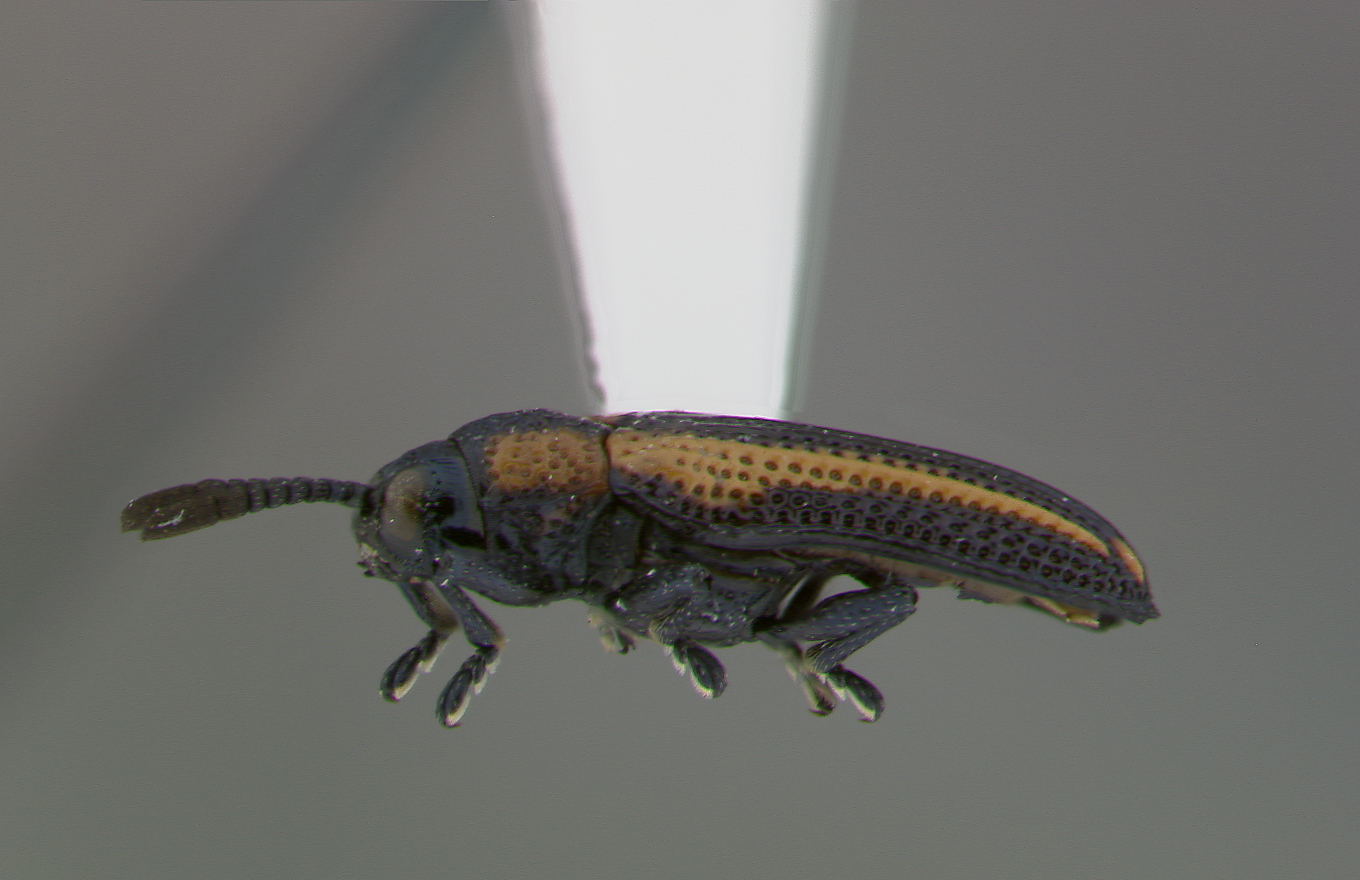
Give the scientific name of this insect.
Microrhopala rileyi
